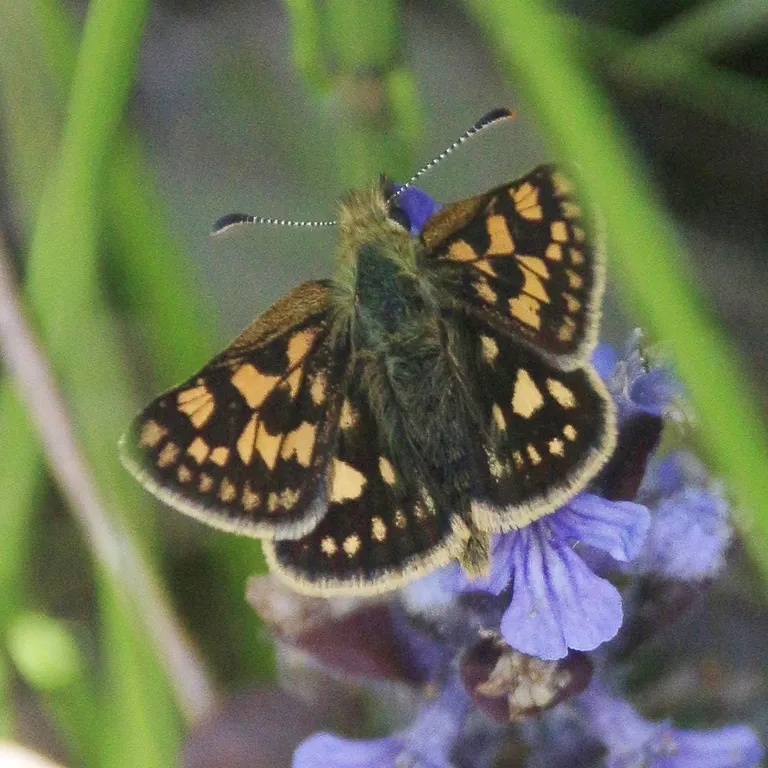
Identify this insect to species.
Carterocephalus palaemon
